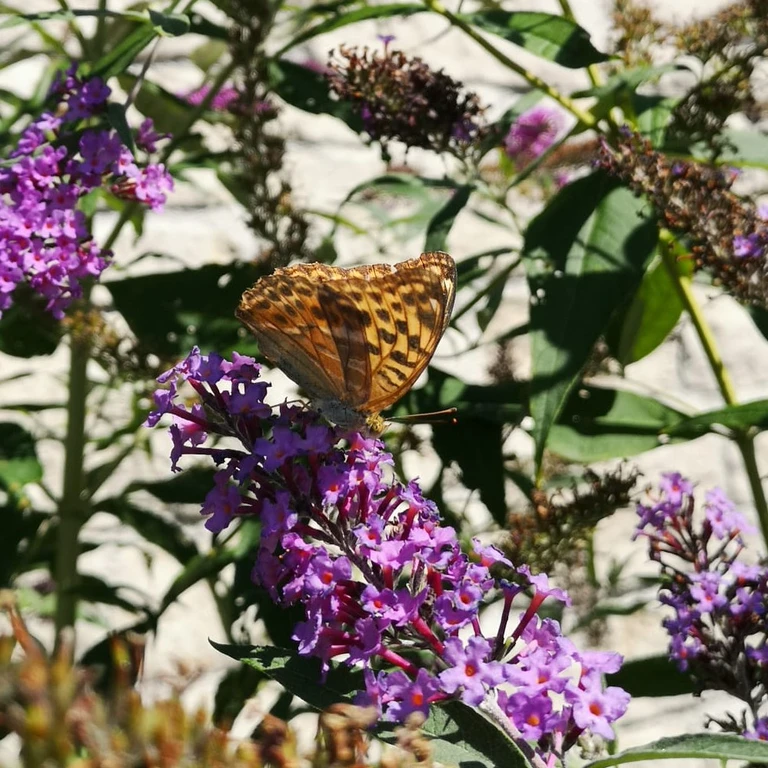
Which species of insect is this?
Argynnis paphia
